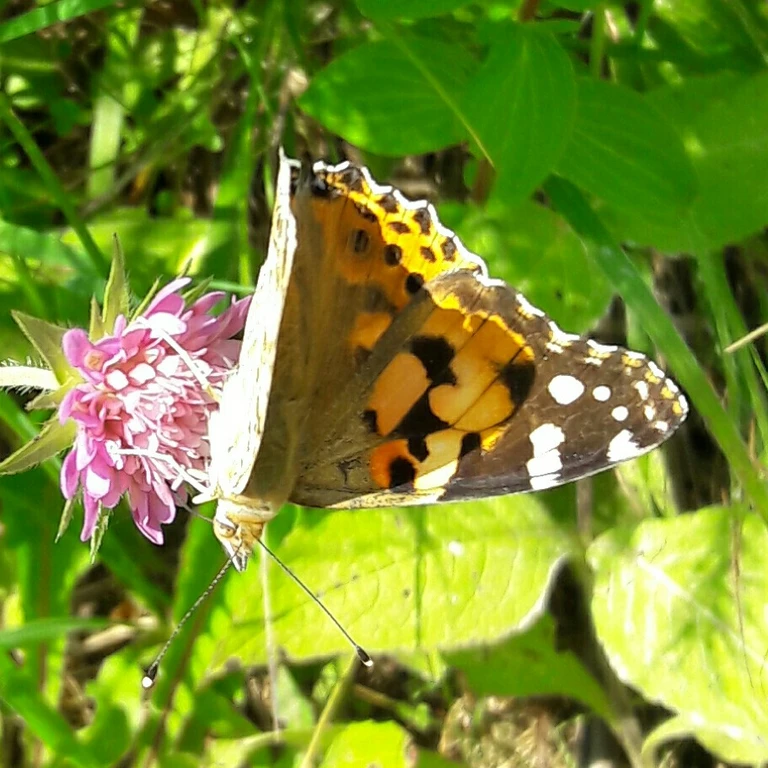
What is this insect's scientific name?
Vanessa cardui
